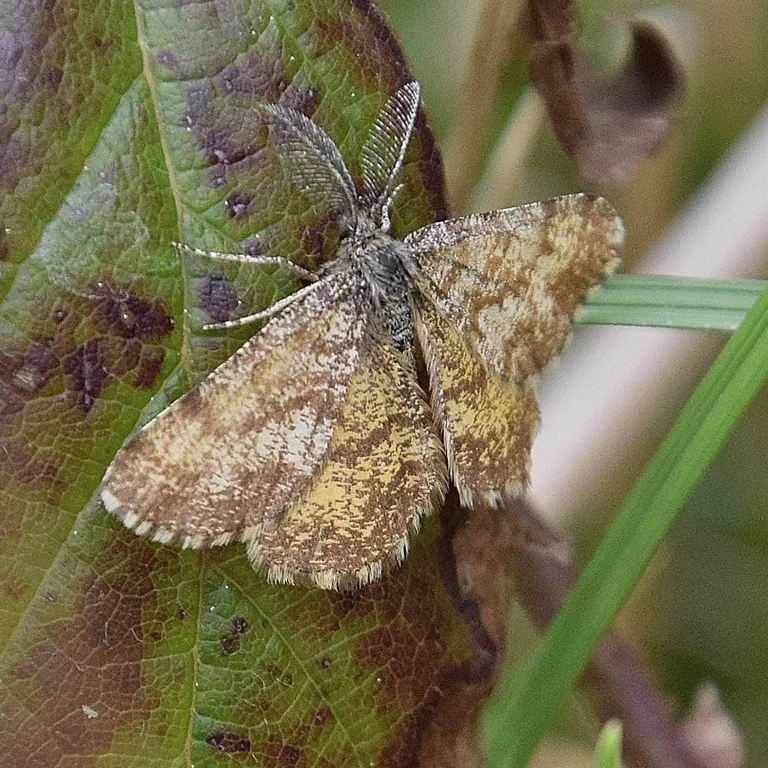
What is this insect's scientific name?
Ematurga atomaria
